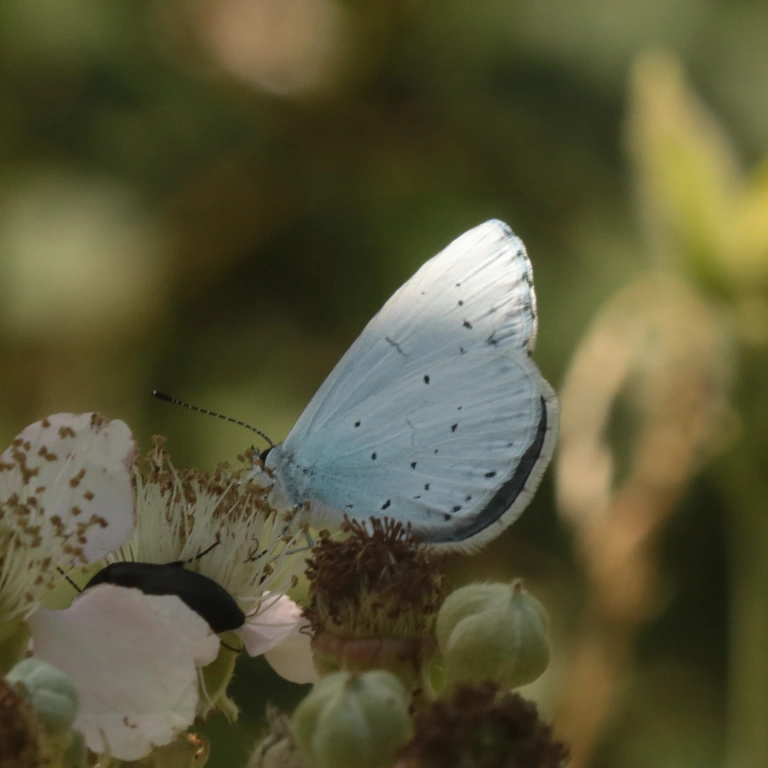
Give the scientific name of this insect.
Celastrina argiolus
